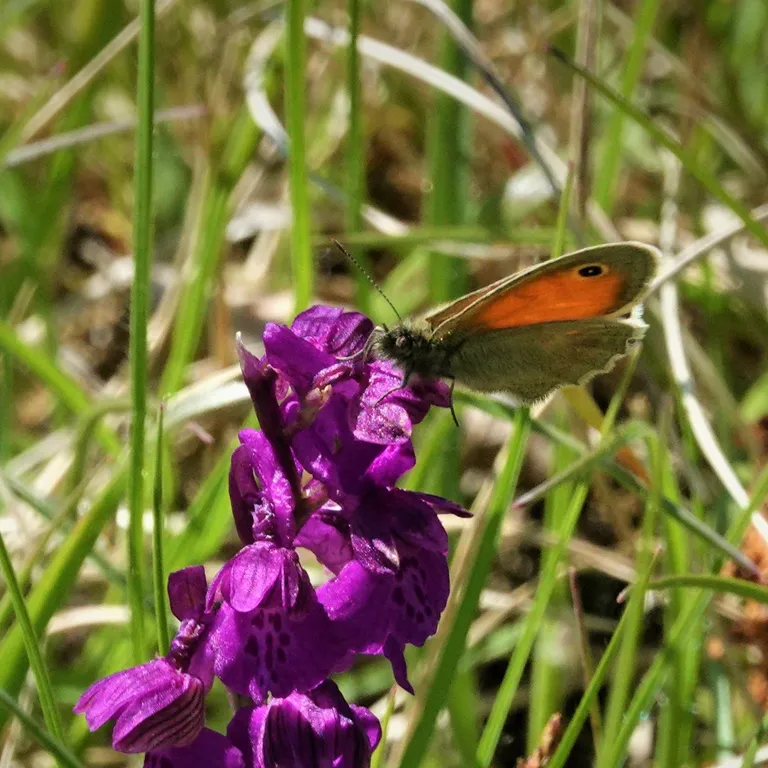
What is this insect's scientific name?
Coenonympha pamphilus
